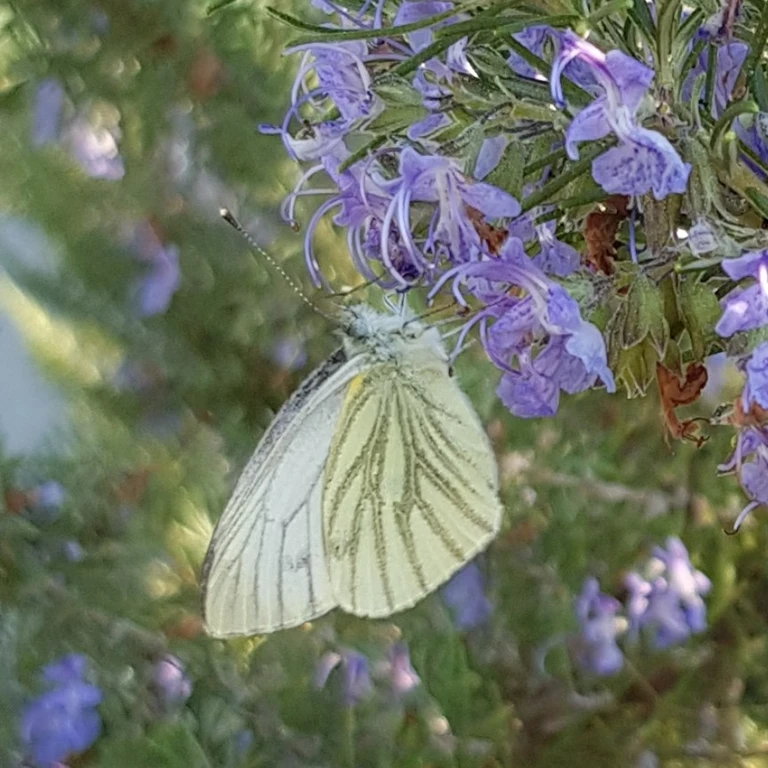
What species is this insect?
Pieris napi
